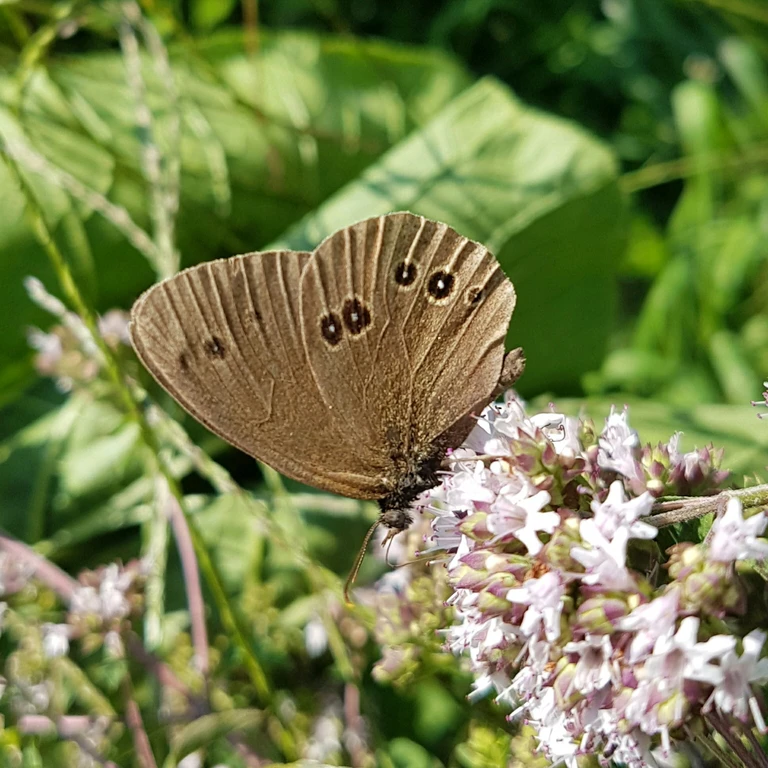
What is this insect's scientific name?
Aphantopus hyperantus
